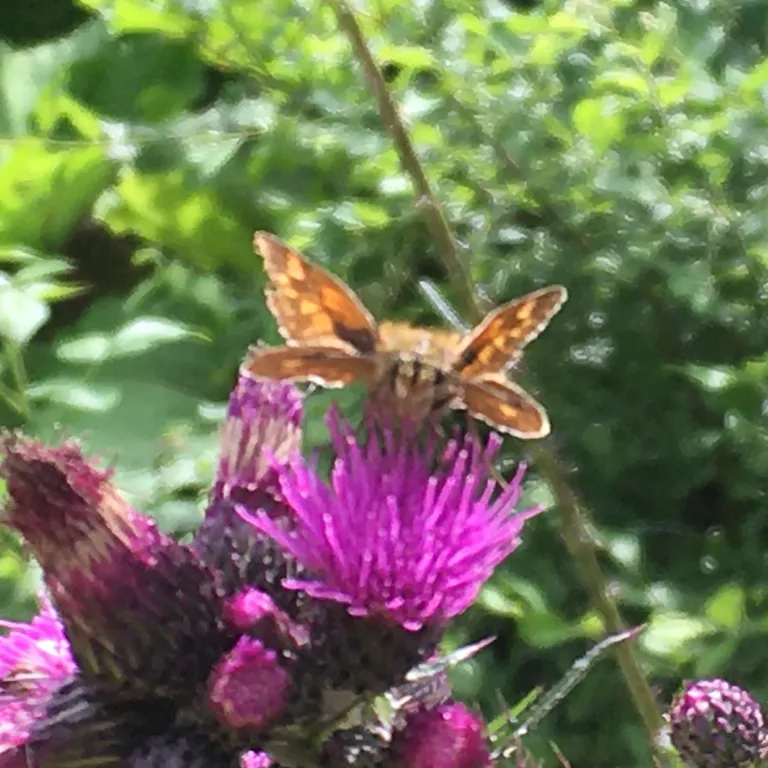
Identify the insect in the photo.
Ochlodes sylvanus (also Ochlodes venata)
